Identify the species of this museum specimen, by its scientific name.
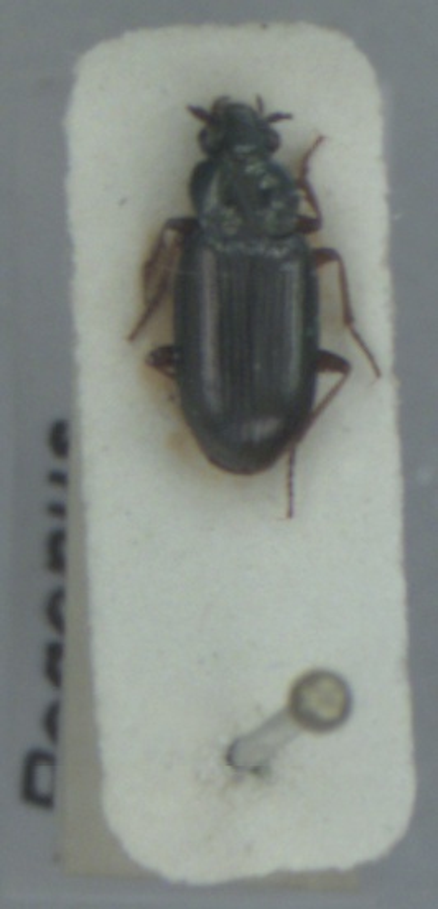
Pogonus littoralis
